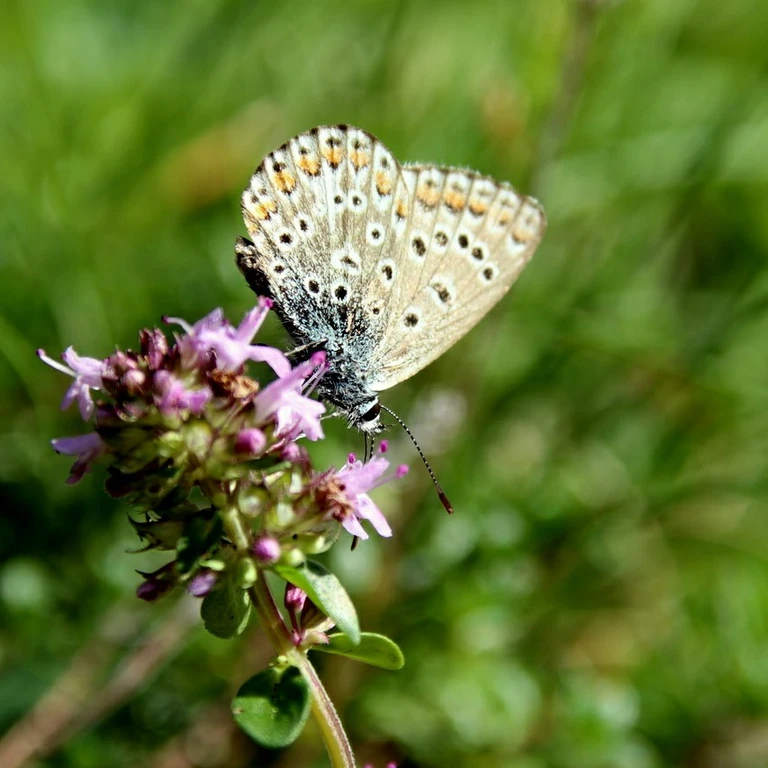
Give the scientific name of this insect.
Polyommatus icarus
